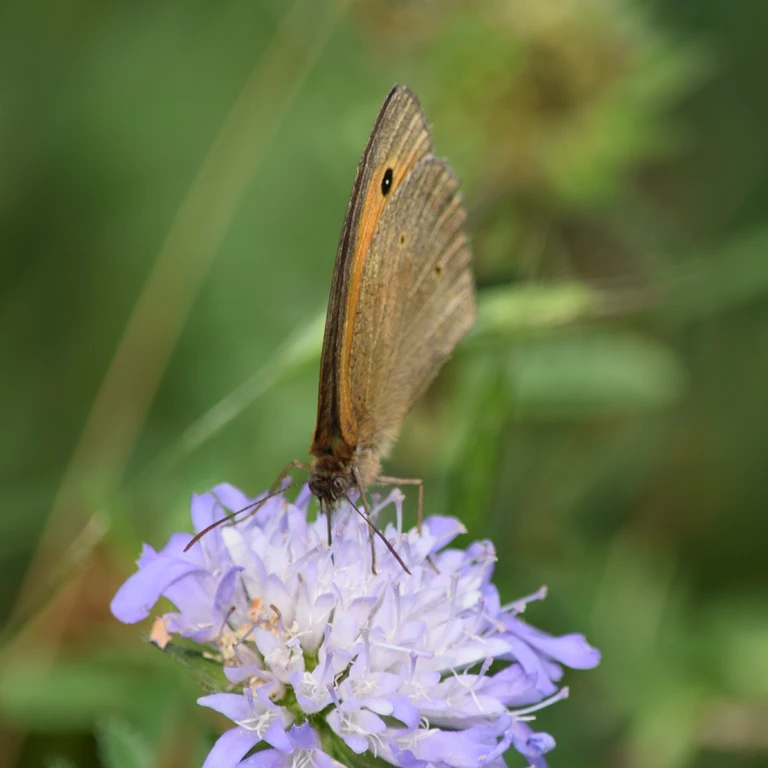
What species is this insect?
Maniola jurtina
